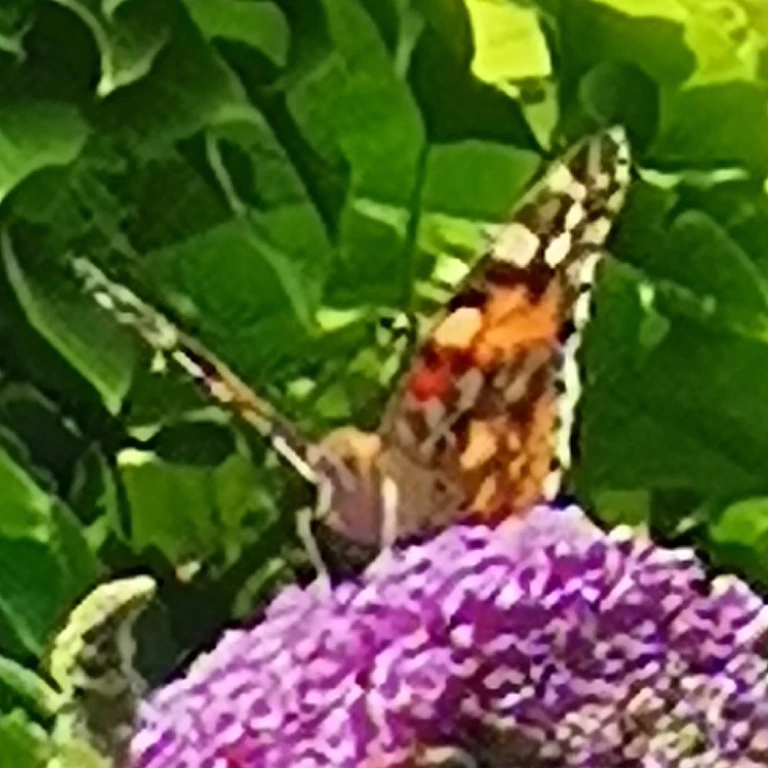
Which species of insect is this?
Vanessa cardui
